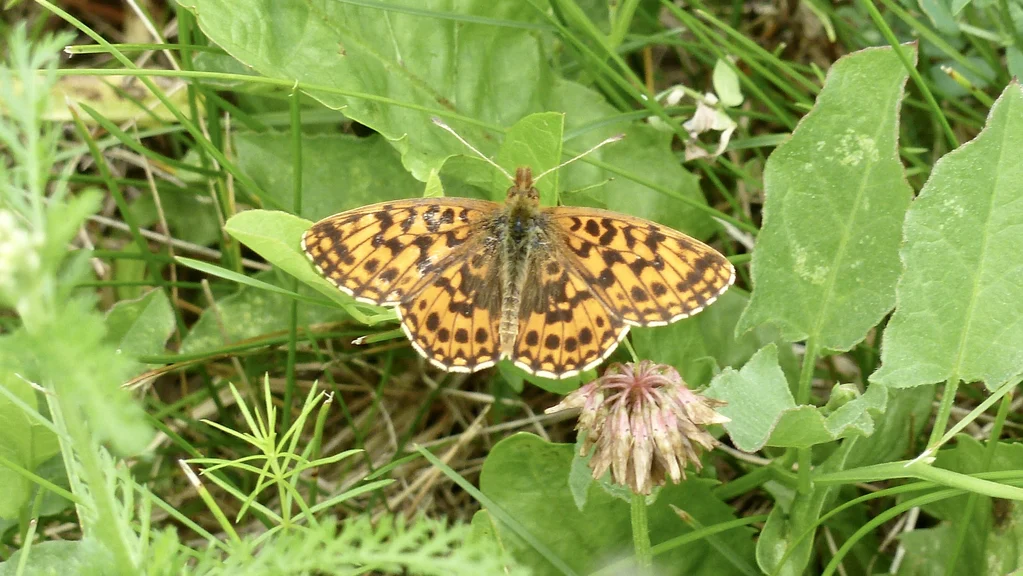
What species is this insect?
Boloria dia
